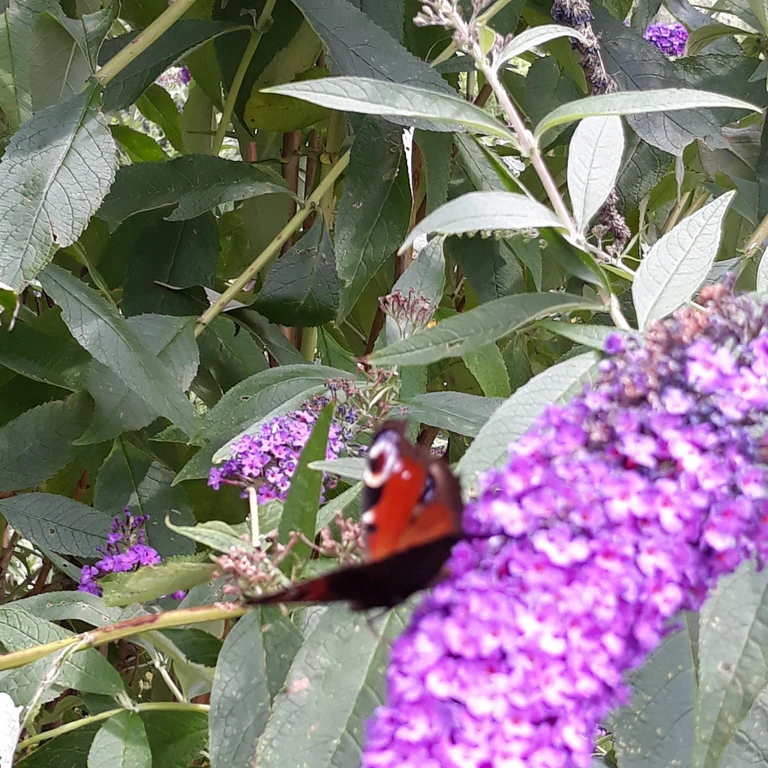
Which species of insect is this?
Aglais io
